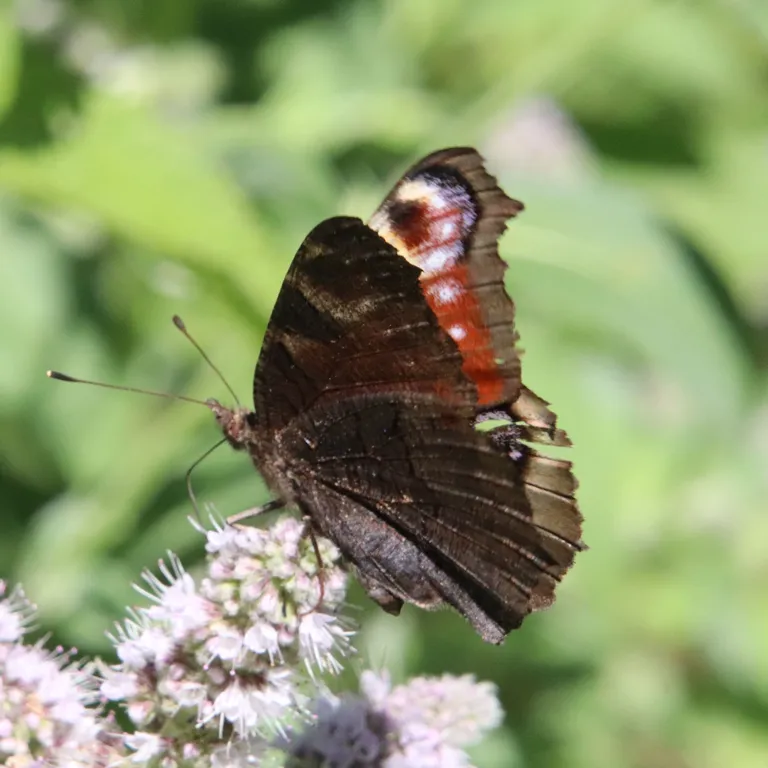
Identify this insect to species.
Aglais io
